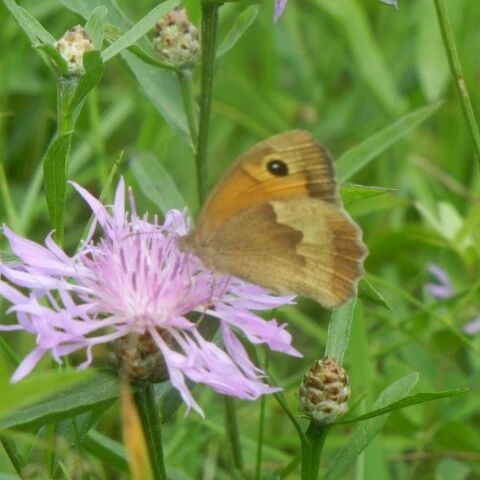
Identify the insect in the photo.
Maniola jurtina
